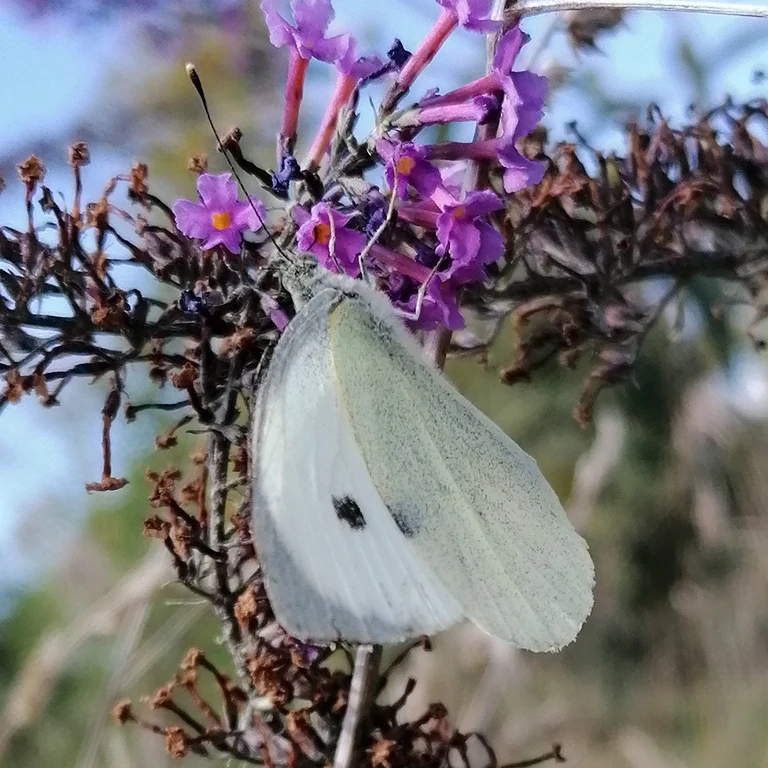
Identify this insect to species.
Pieris brassicae
